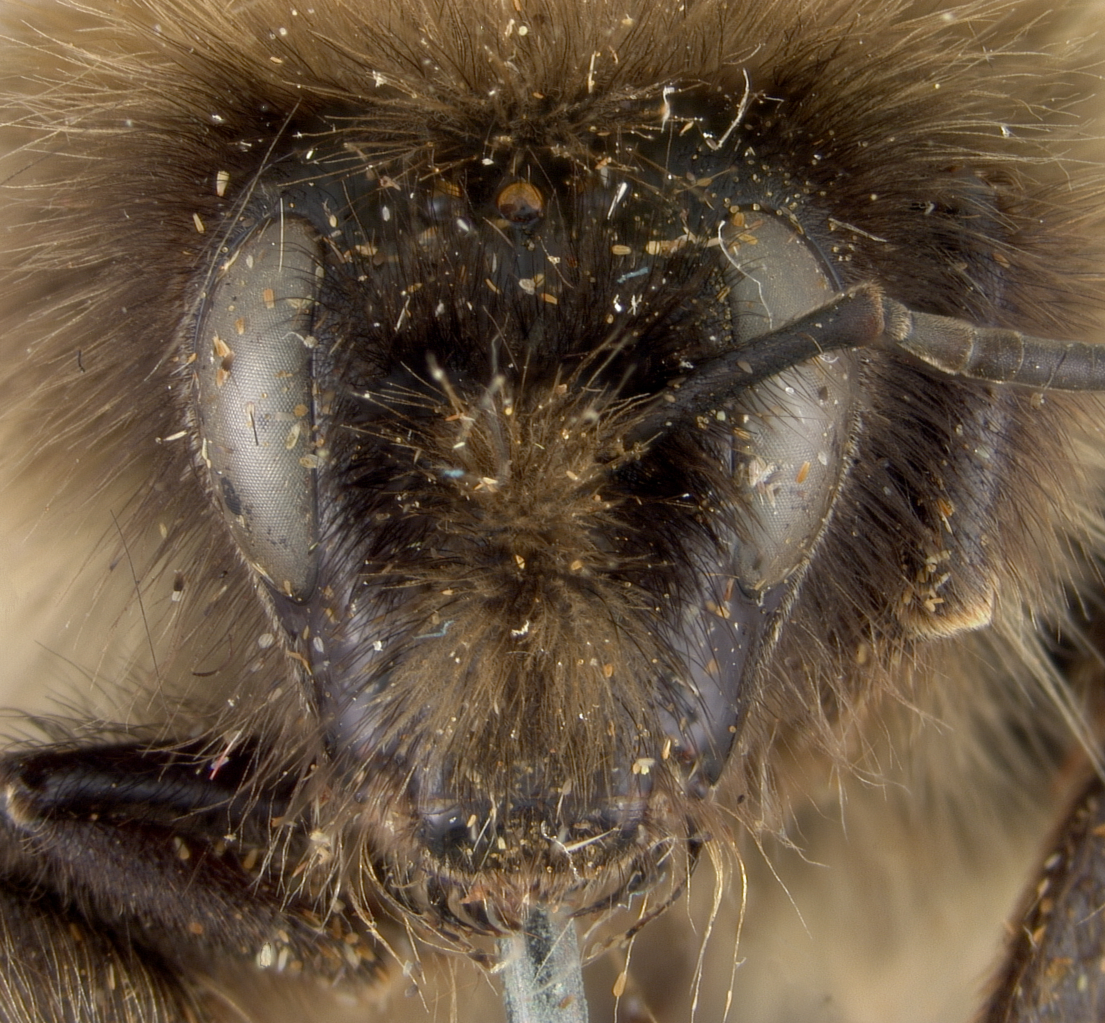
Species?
Psithyrus kodiakensis
